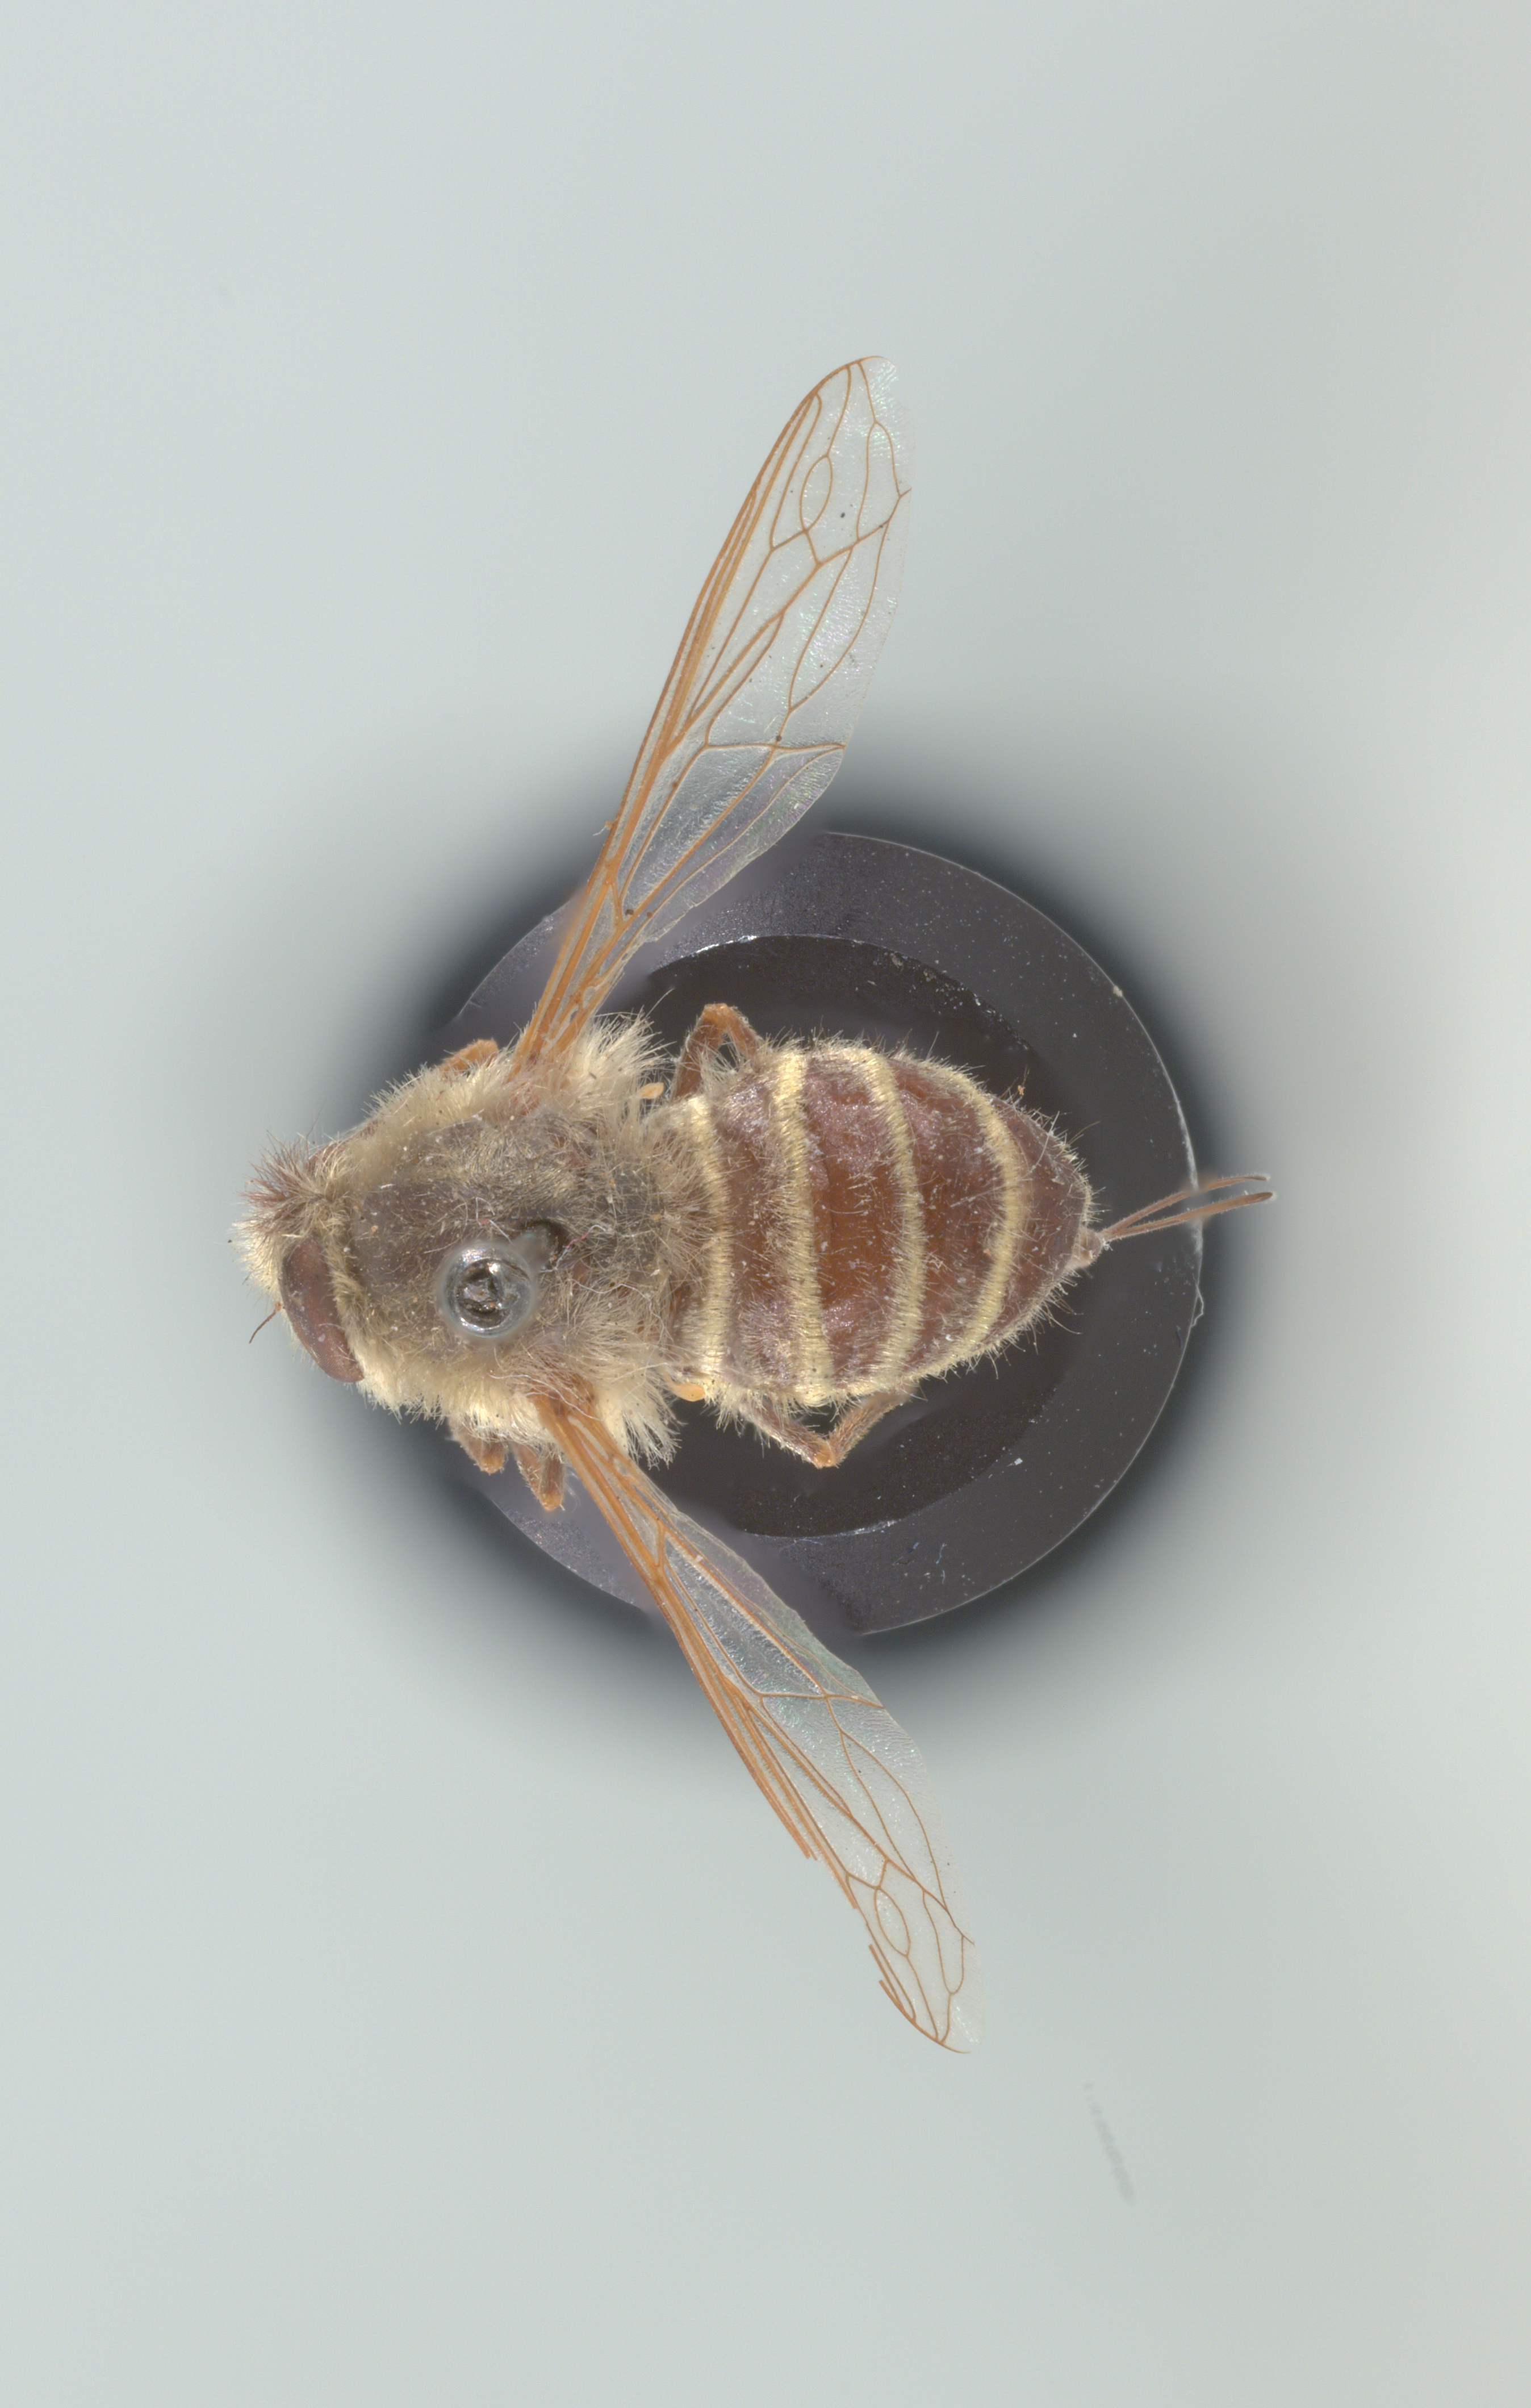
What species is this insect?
Trichopsidea clausa
